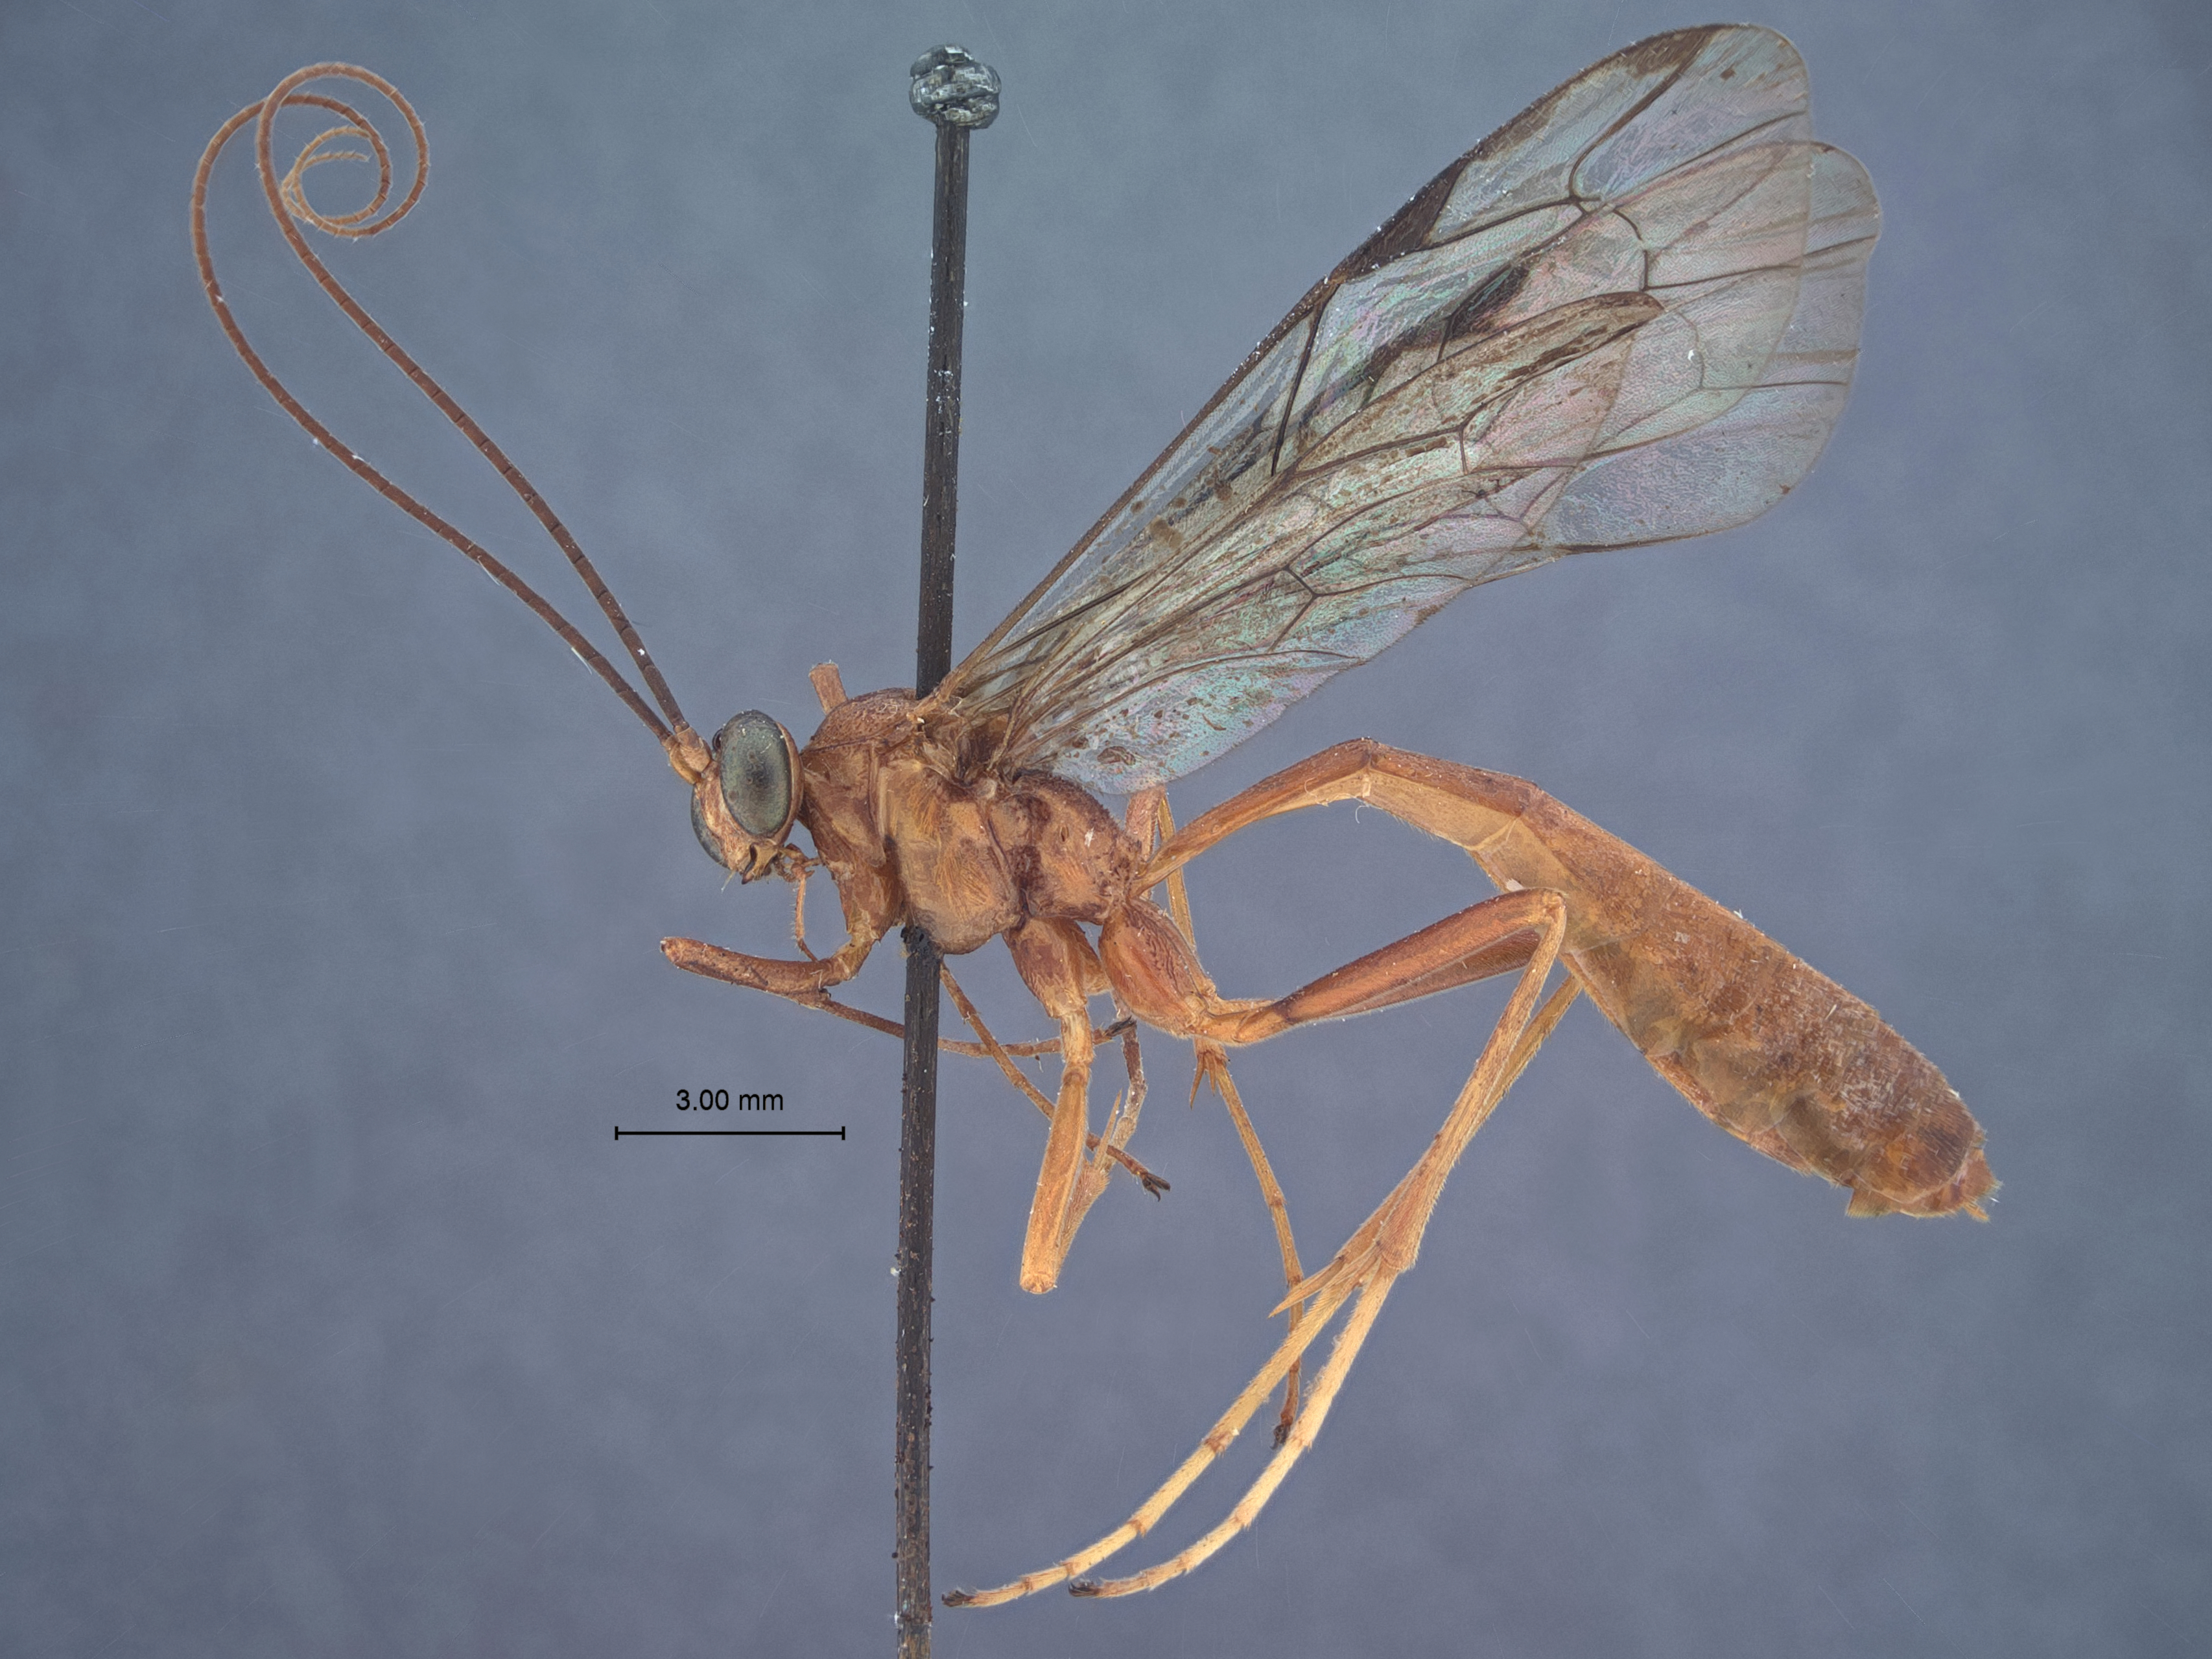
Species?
Netelia solus
